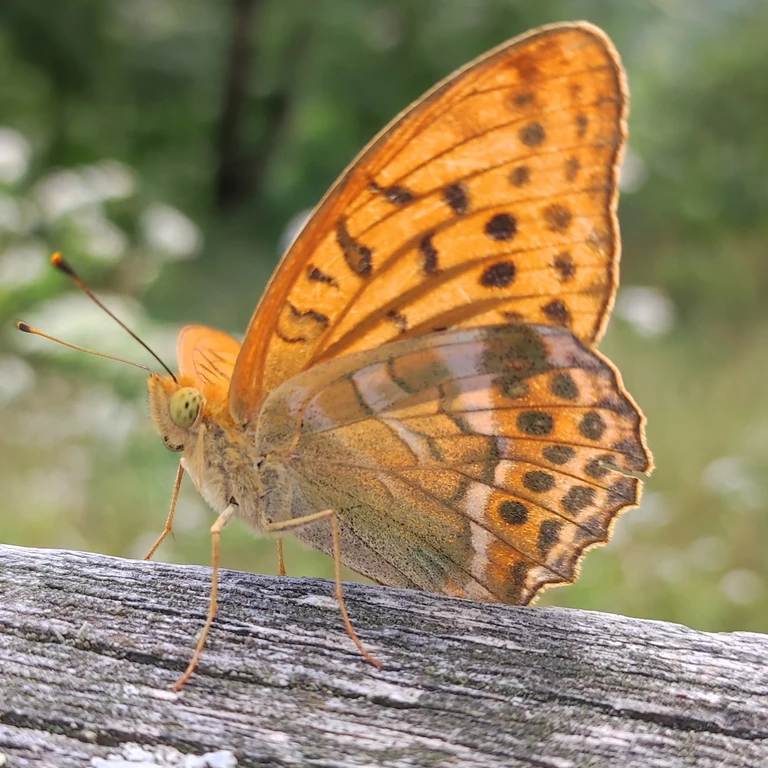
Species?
Argynnis paphia
